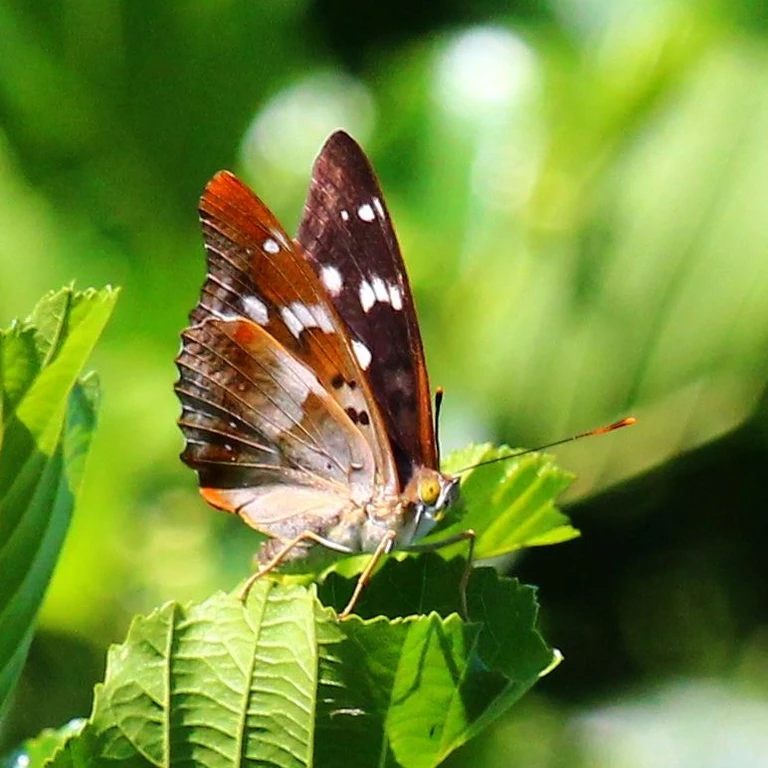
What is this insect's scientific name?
Apatura ilia
